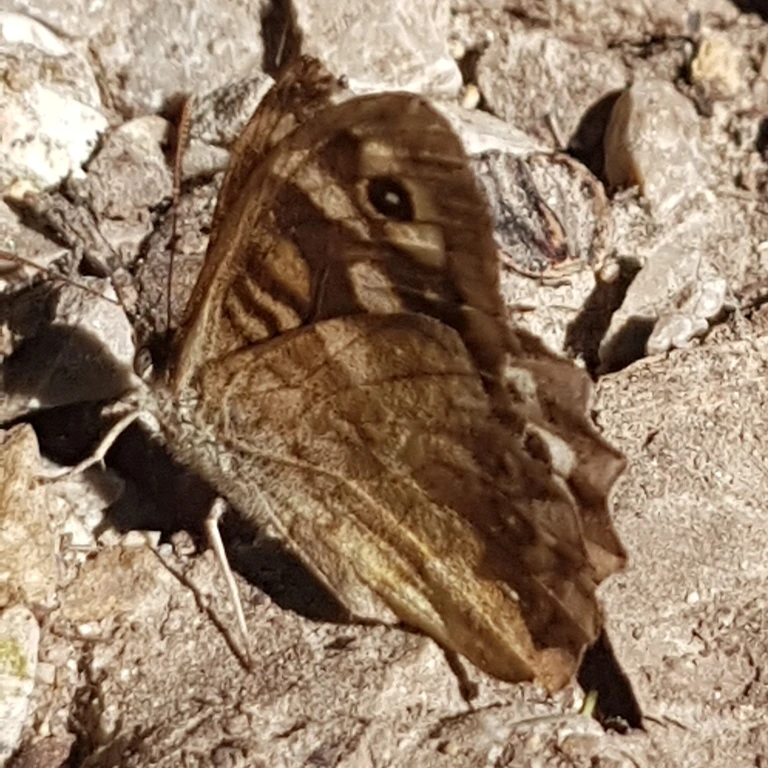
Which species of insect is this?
Pararge aegeria
